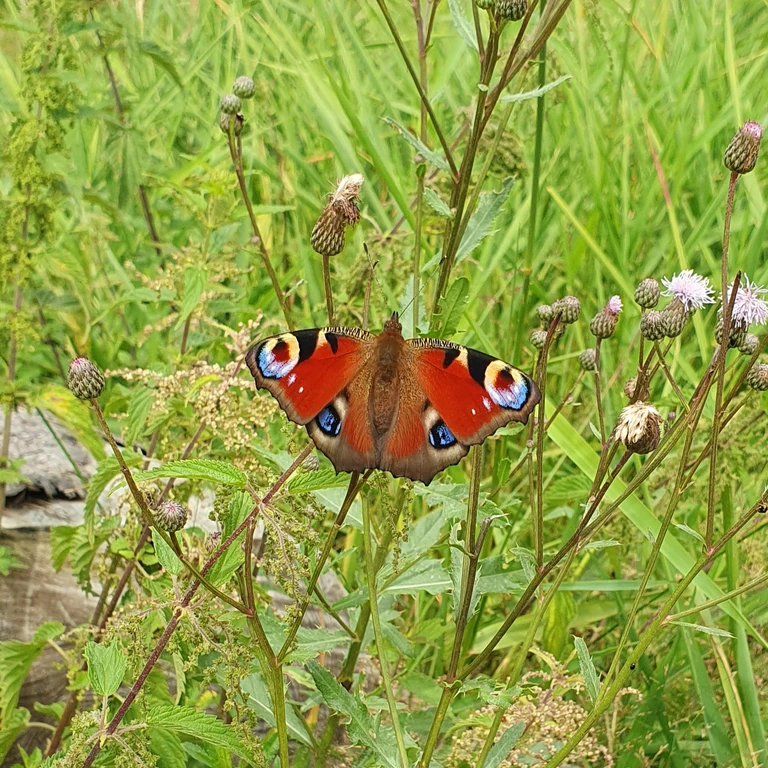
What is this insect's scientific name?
Aglais io
